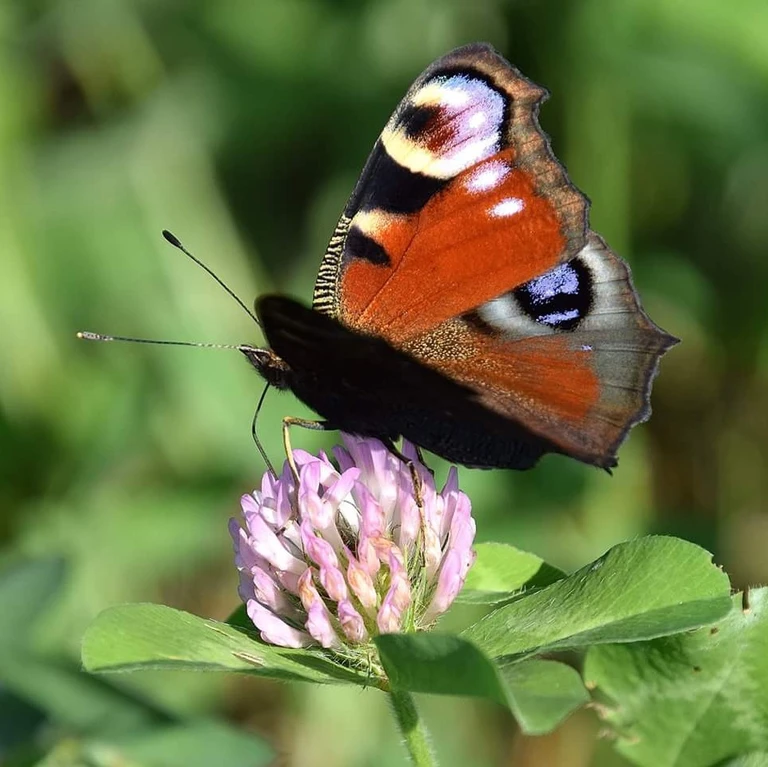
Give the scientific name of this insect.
Aglais io
